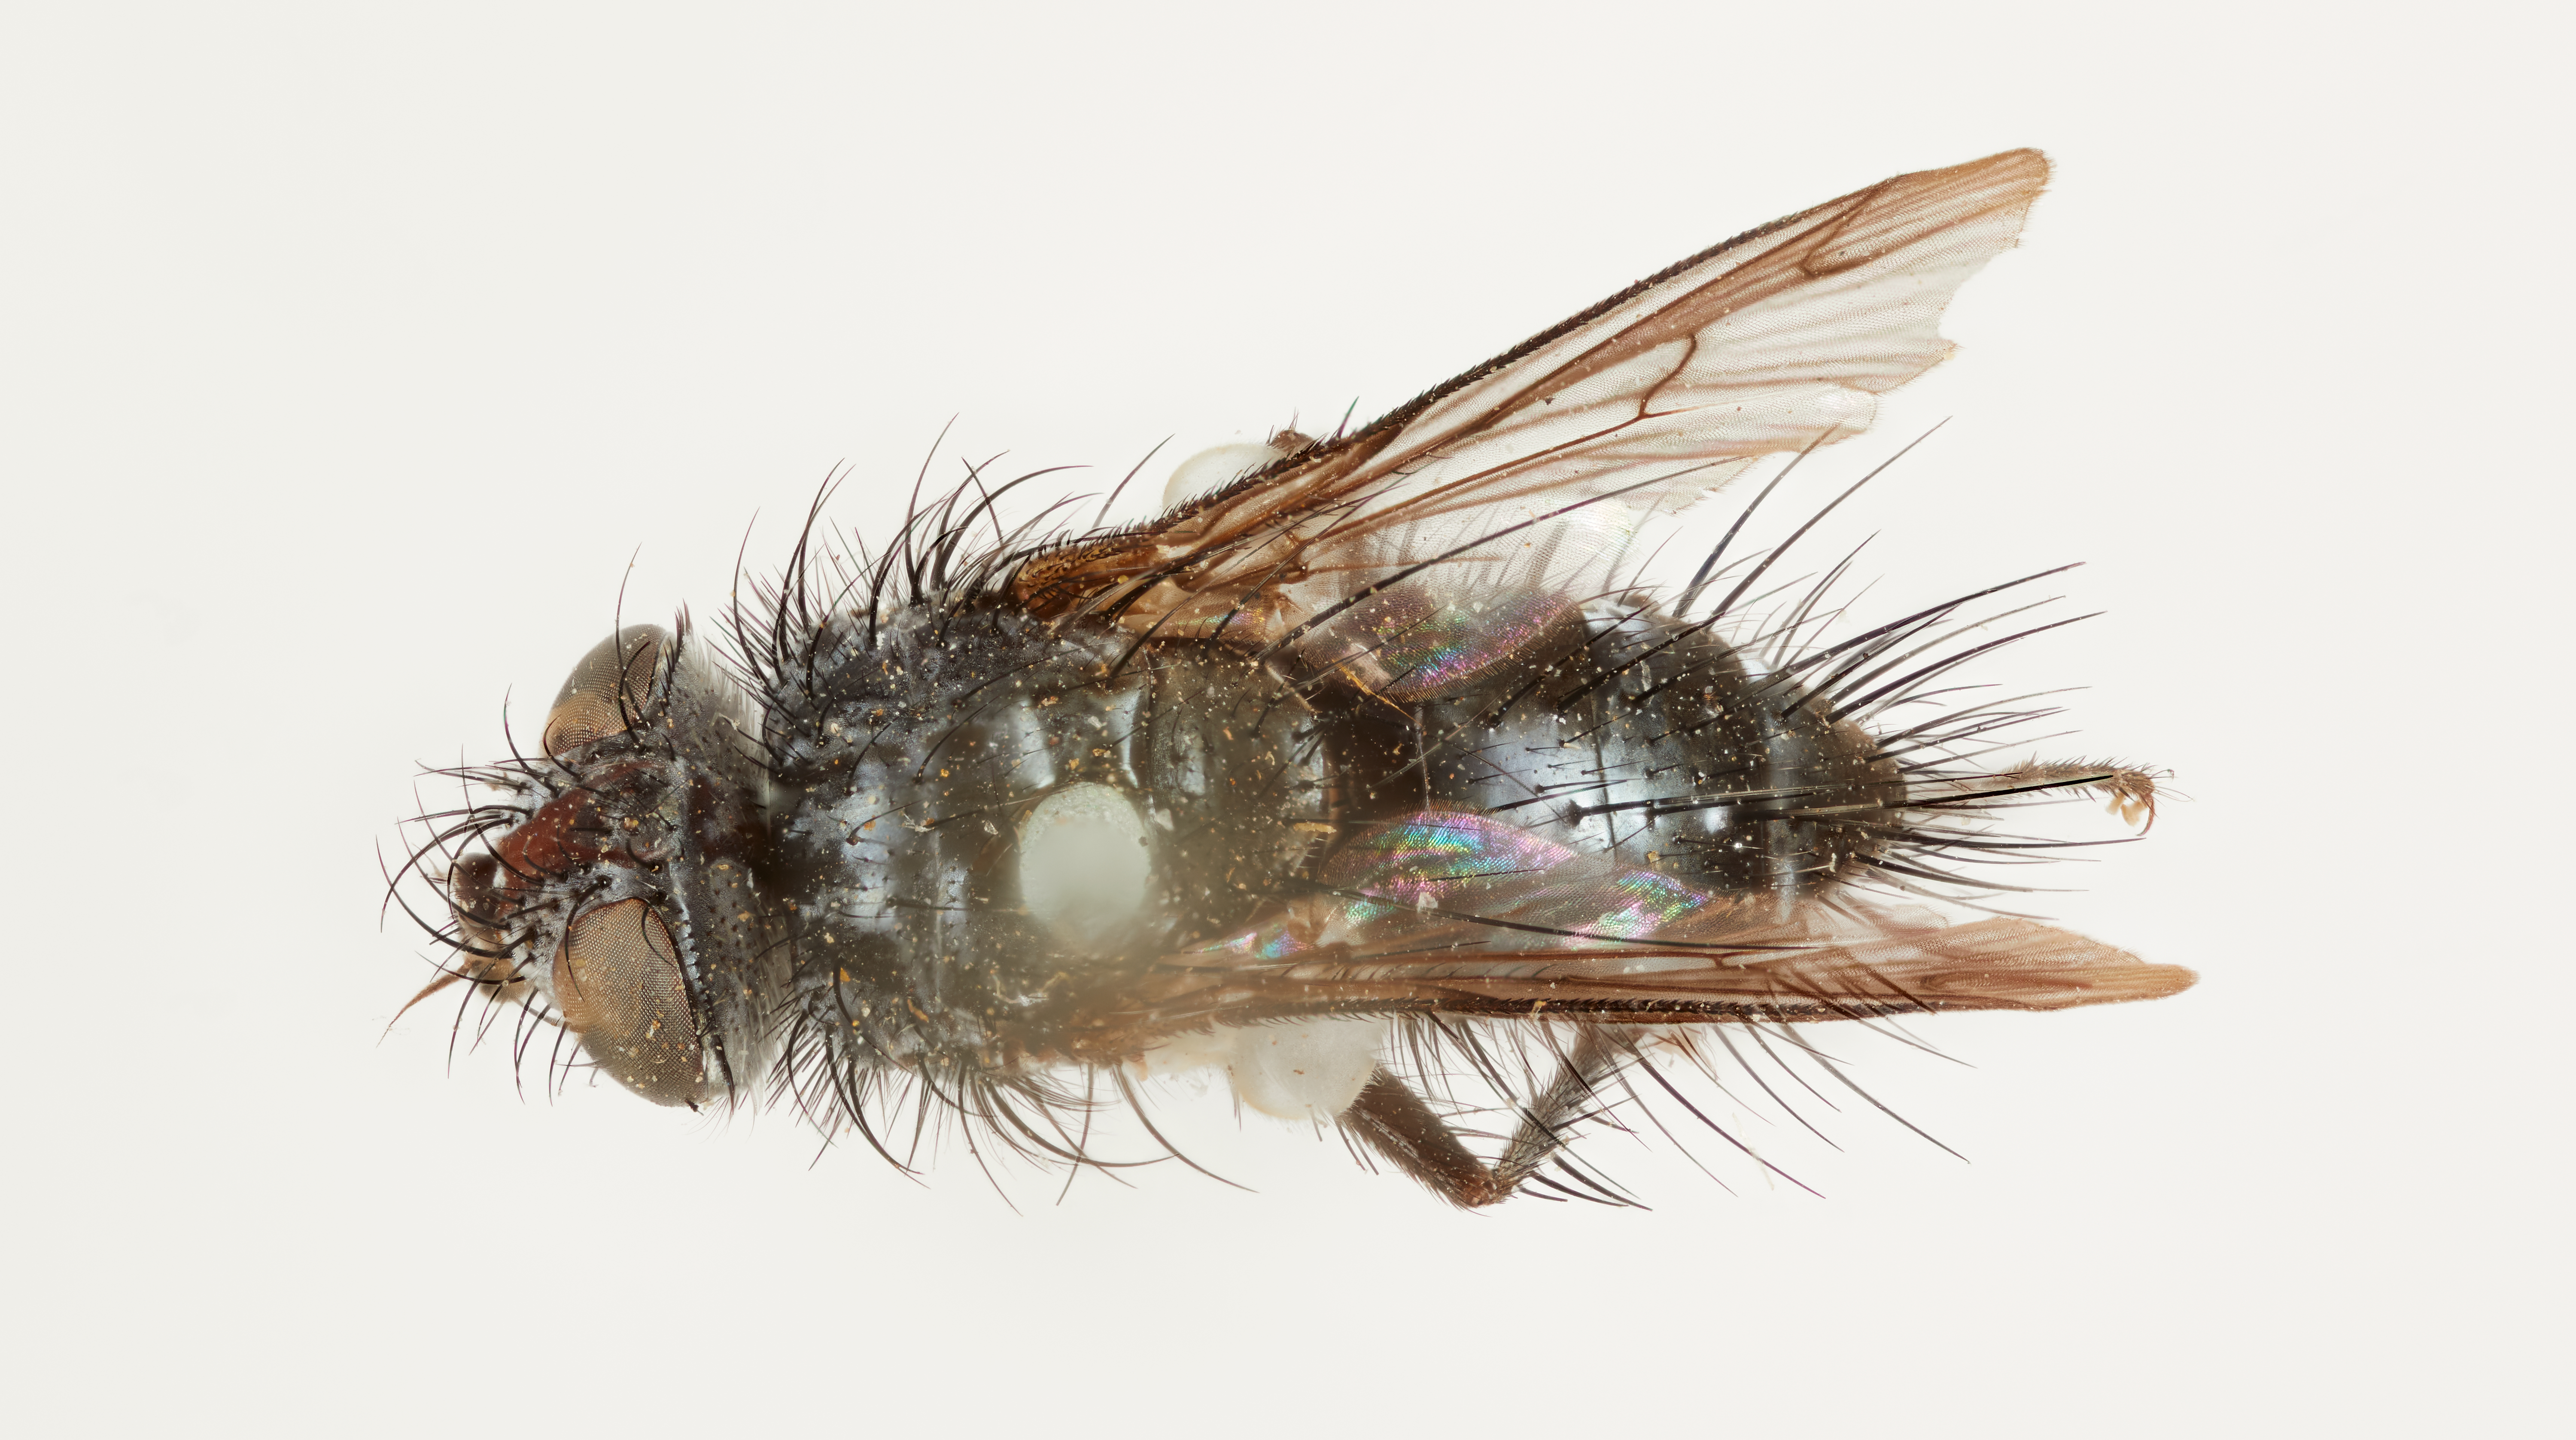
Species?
Opsophagus nigripalpis
